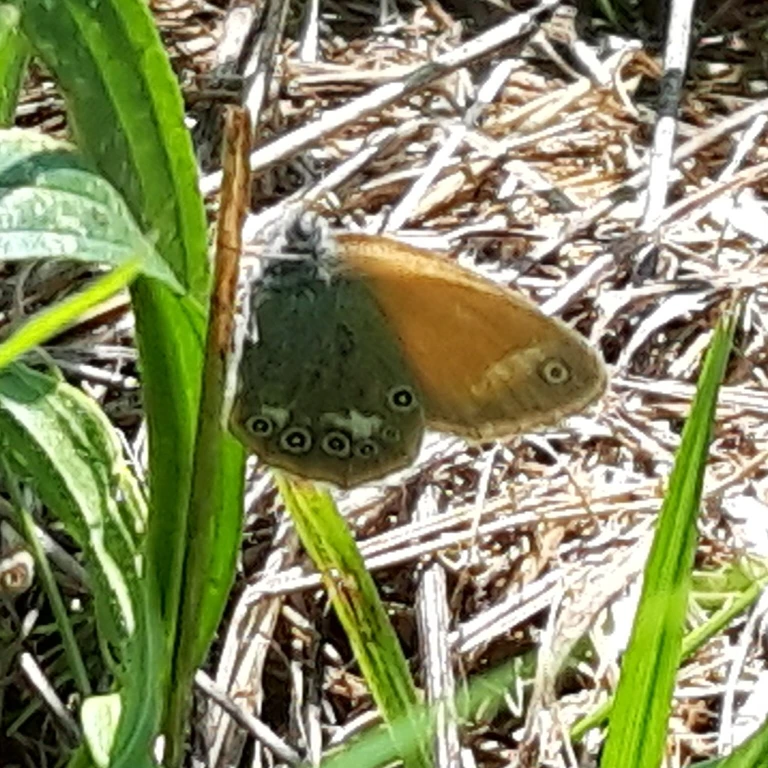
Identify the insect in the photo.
Coenonympha glycerion (also Coenonympha iphis)
